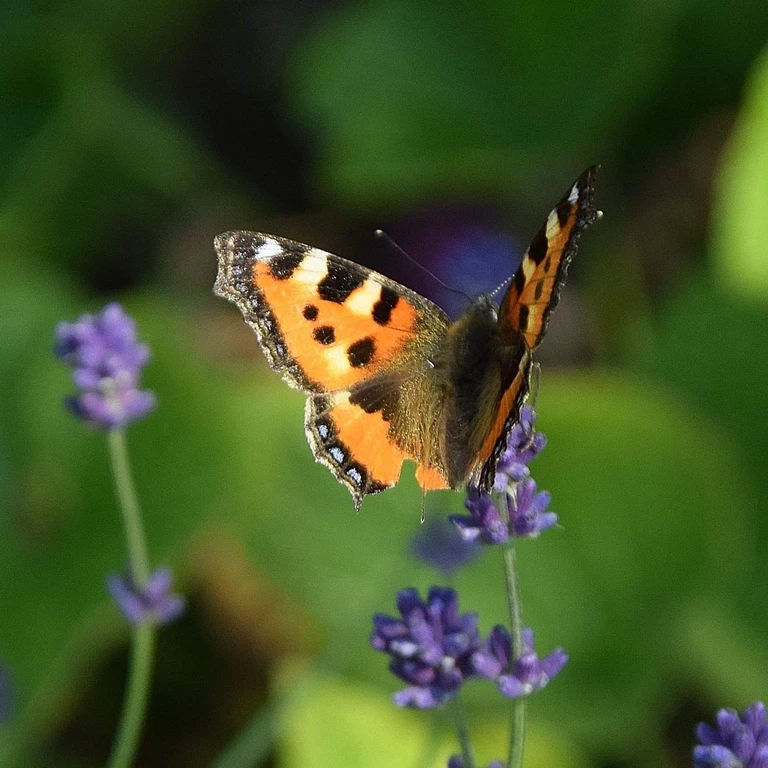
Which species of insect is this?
Aglais urticae
